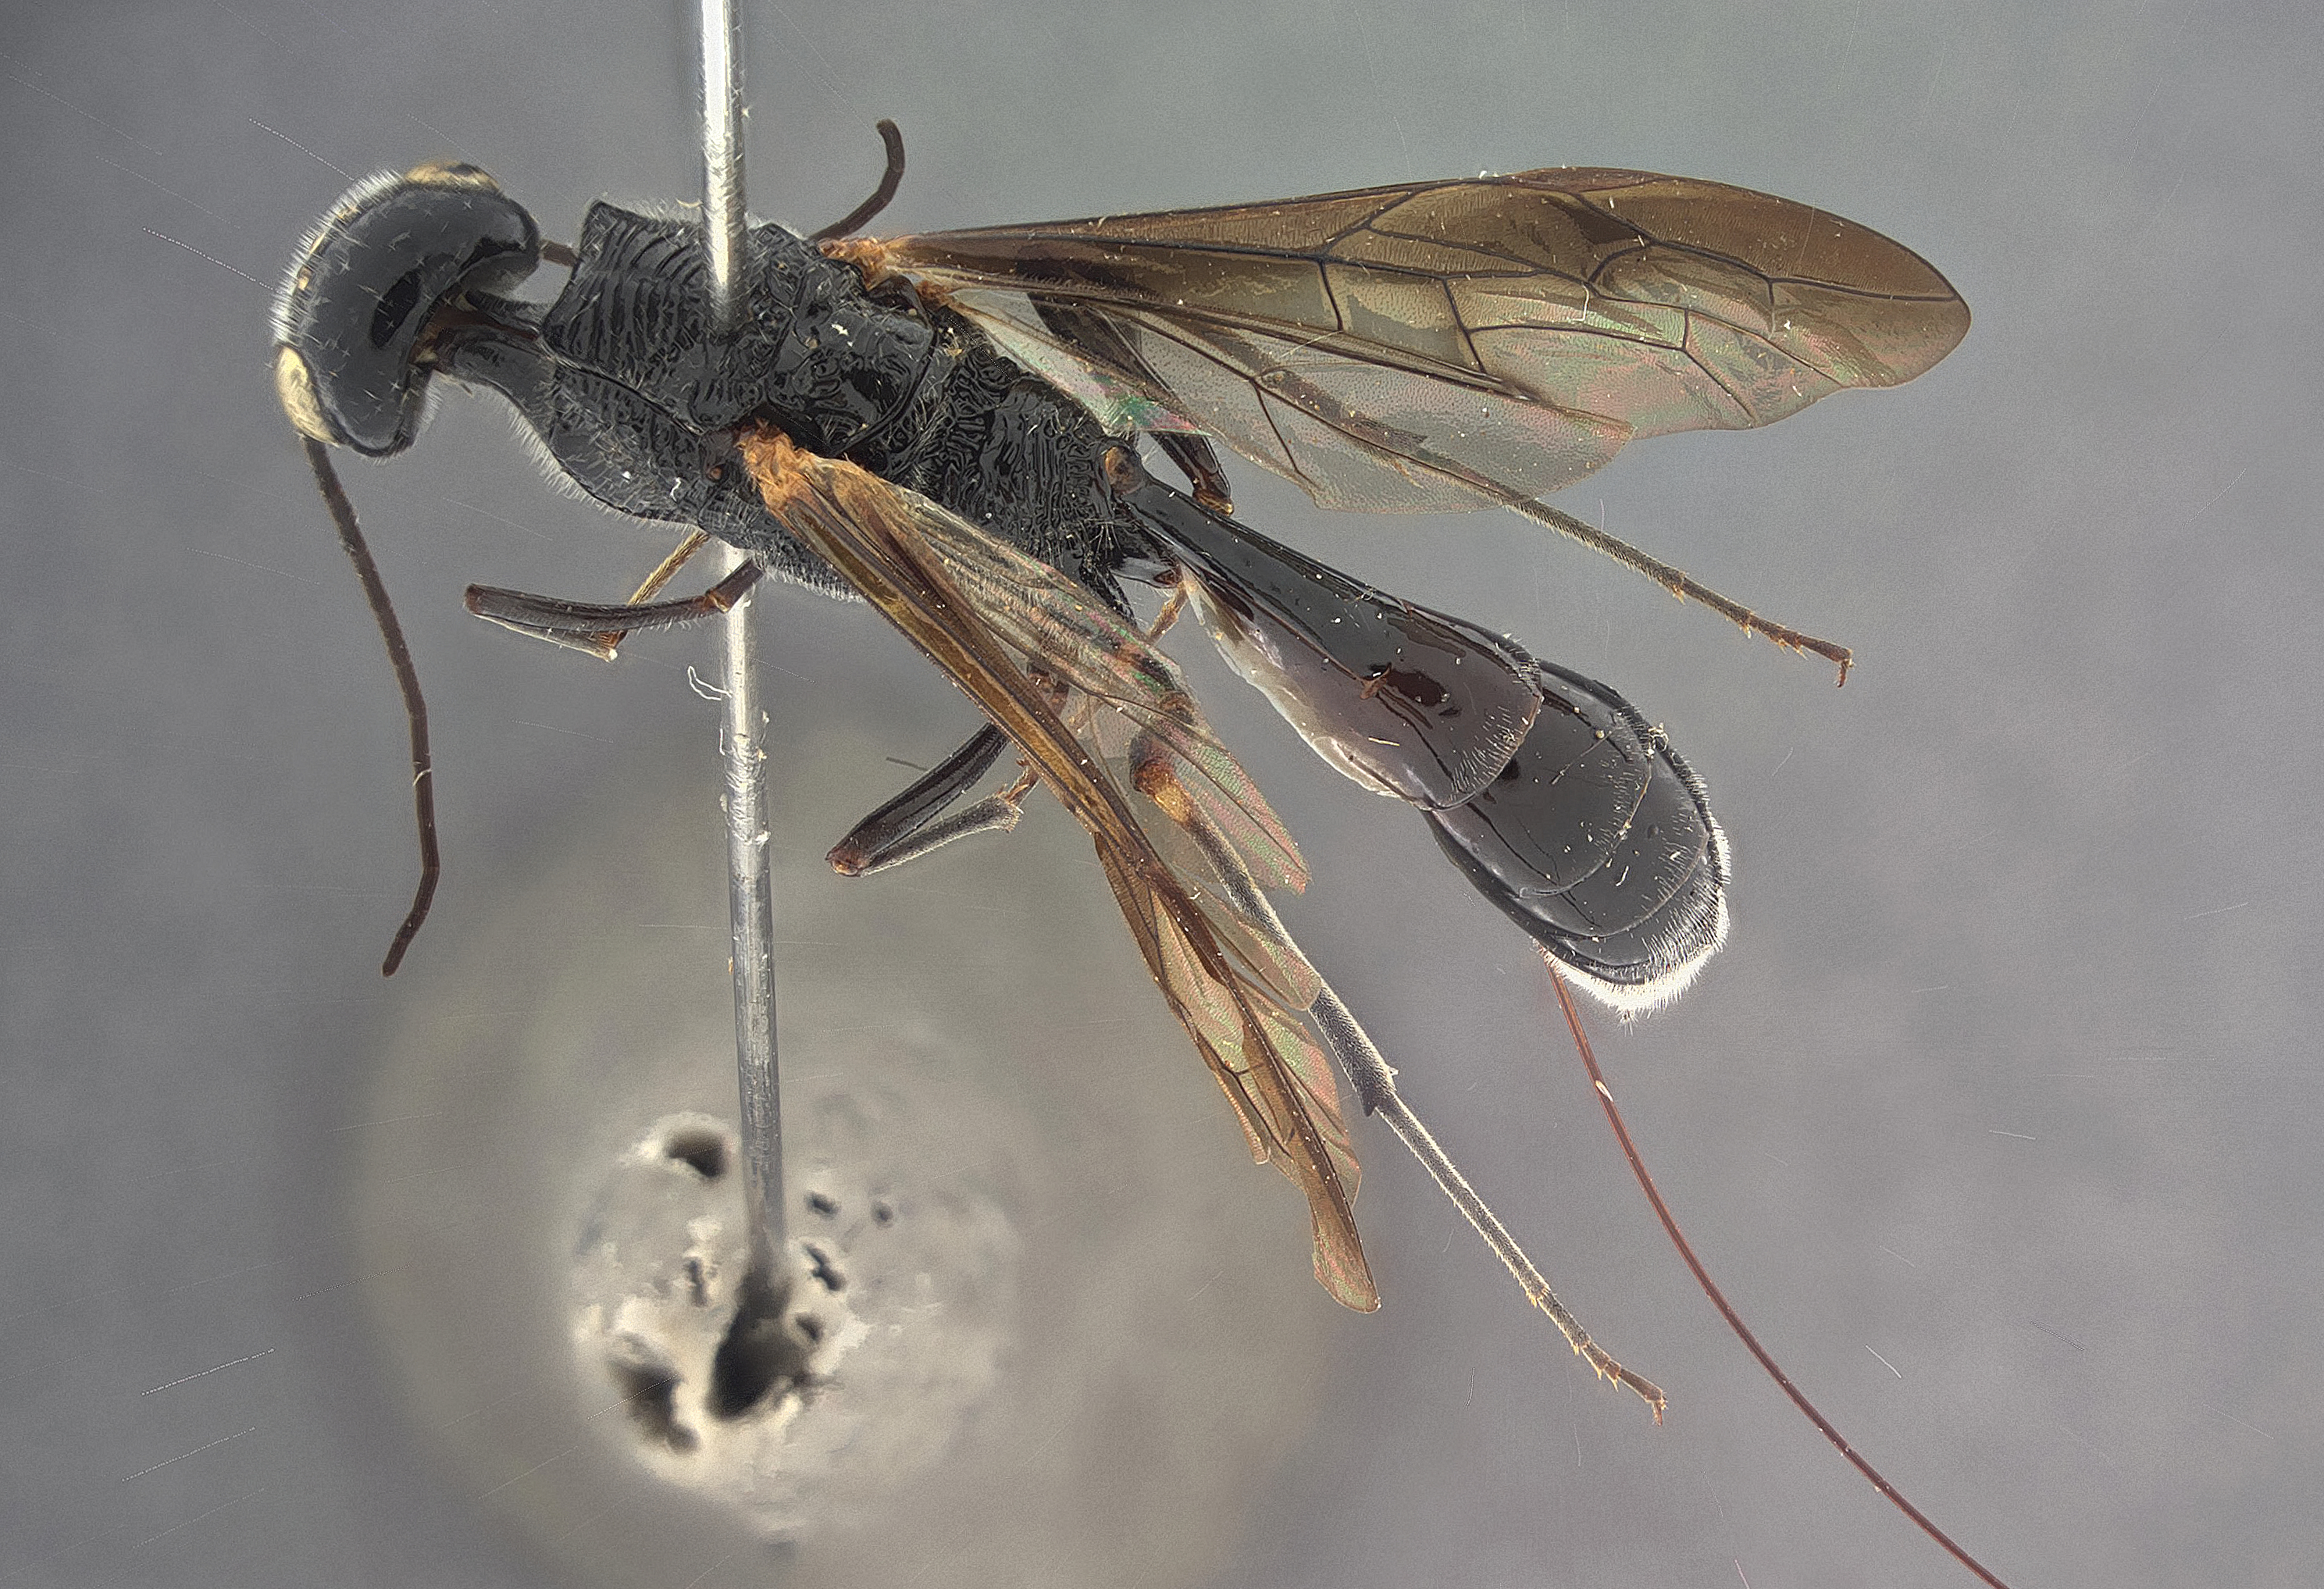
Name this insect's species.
Pristaulacus krombeini
